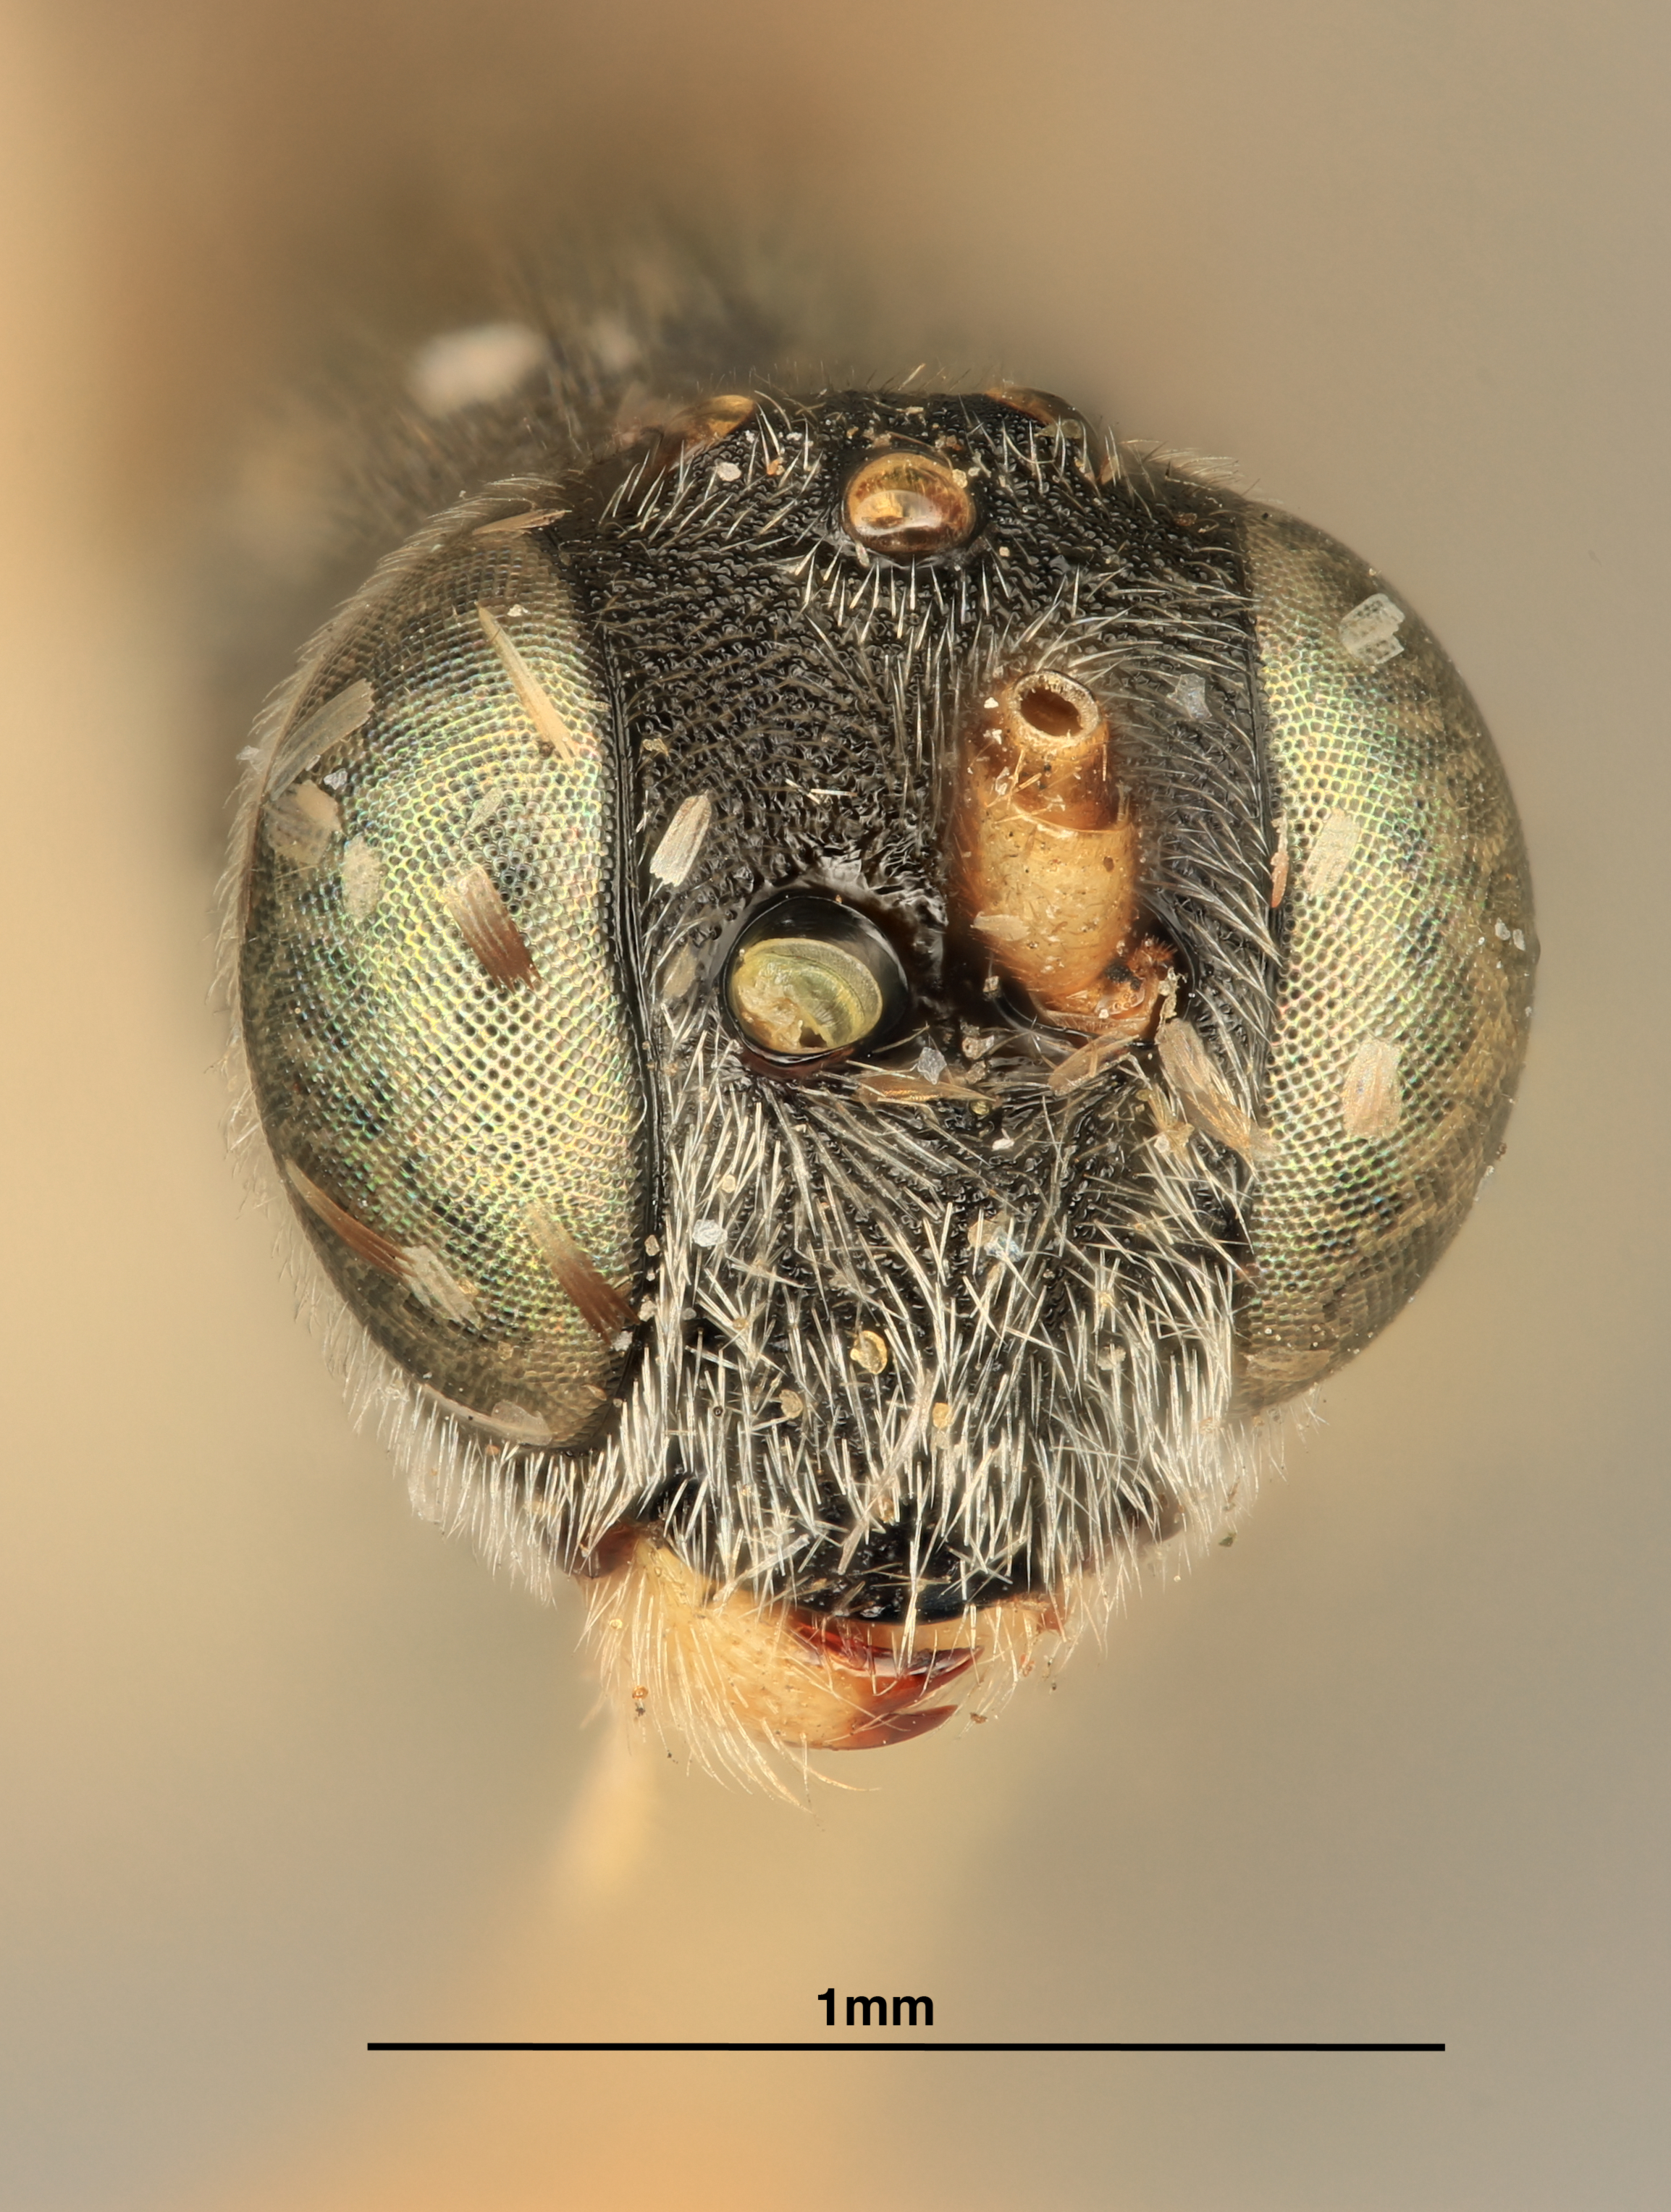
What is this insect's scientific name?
Casinaria sokanakiakorum
